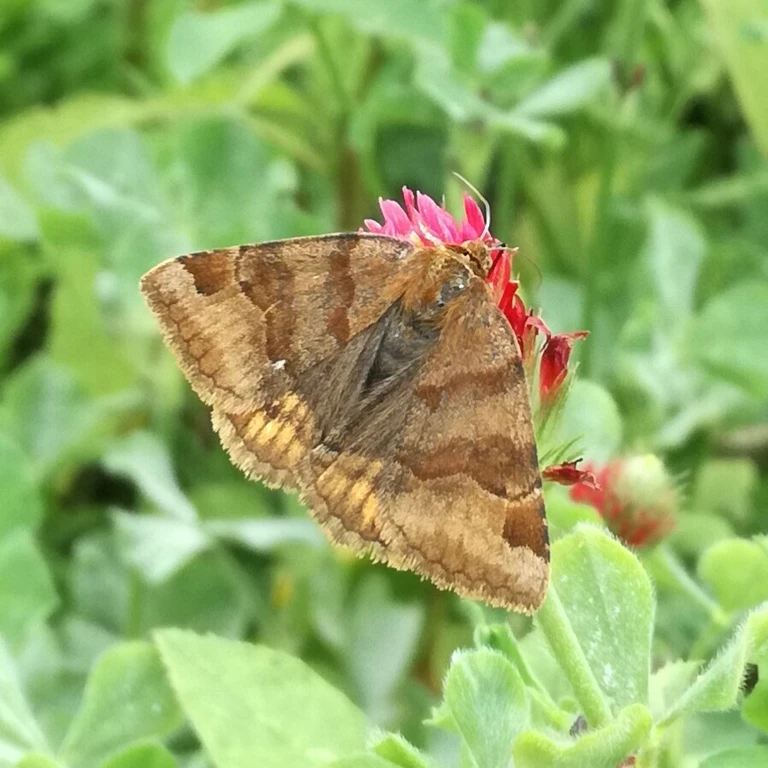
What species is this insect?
Euclidia glyphica
